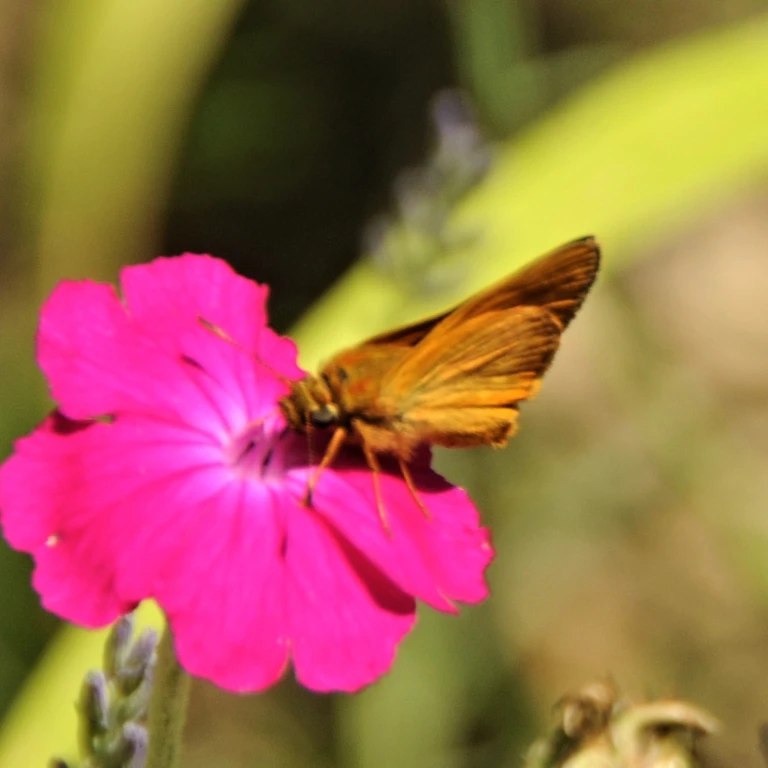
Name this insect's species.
Ochlodes sylvanus (also Ochlodes venata)
